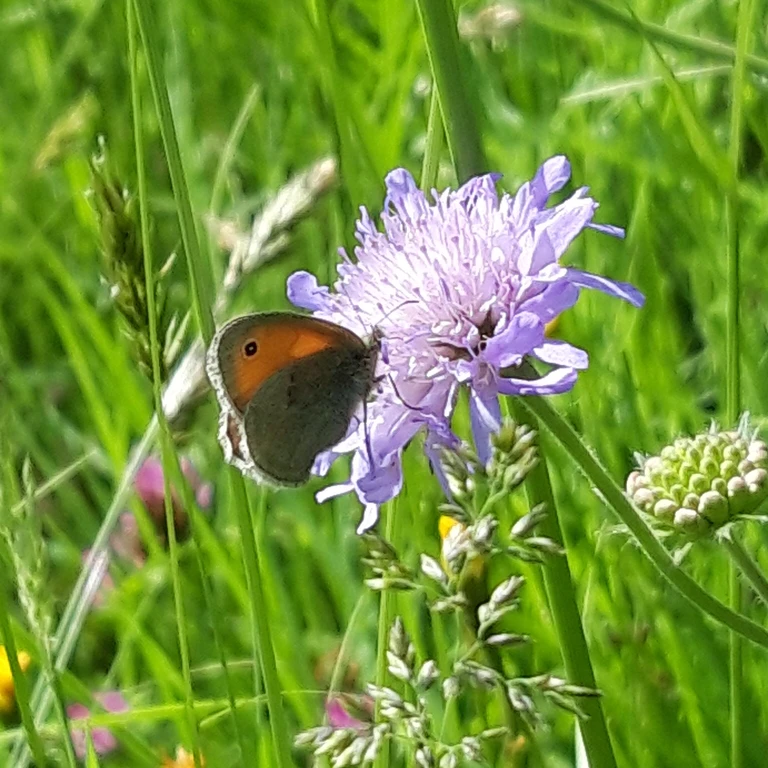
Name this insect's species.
Coenonympha pamphilus
